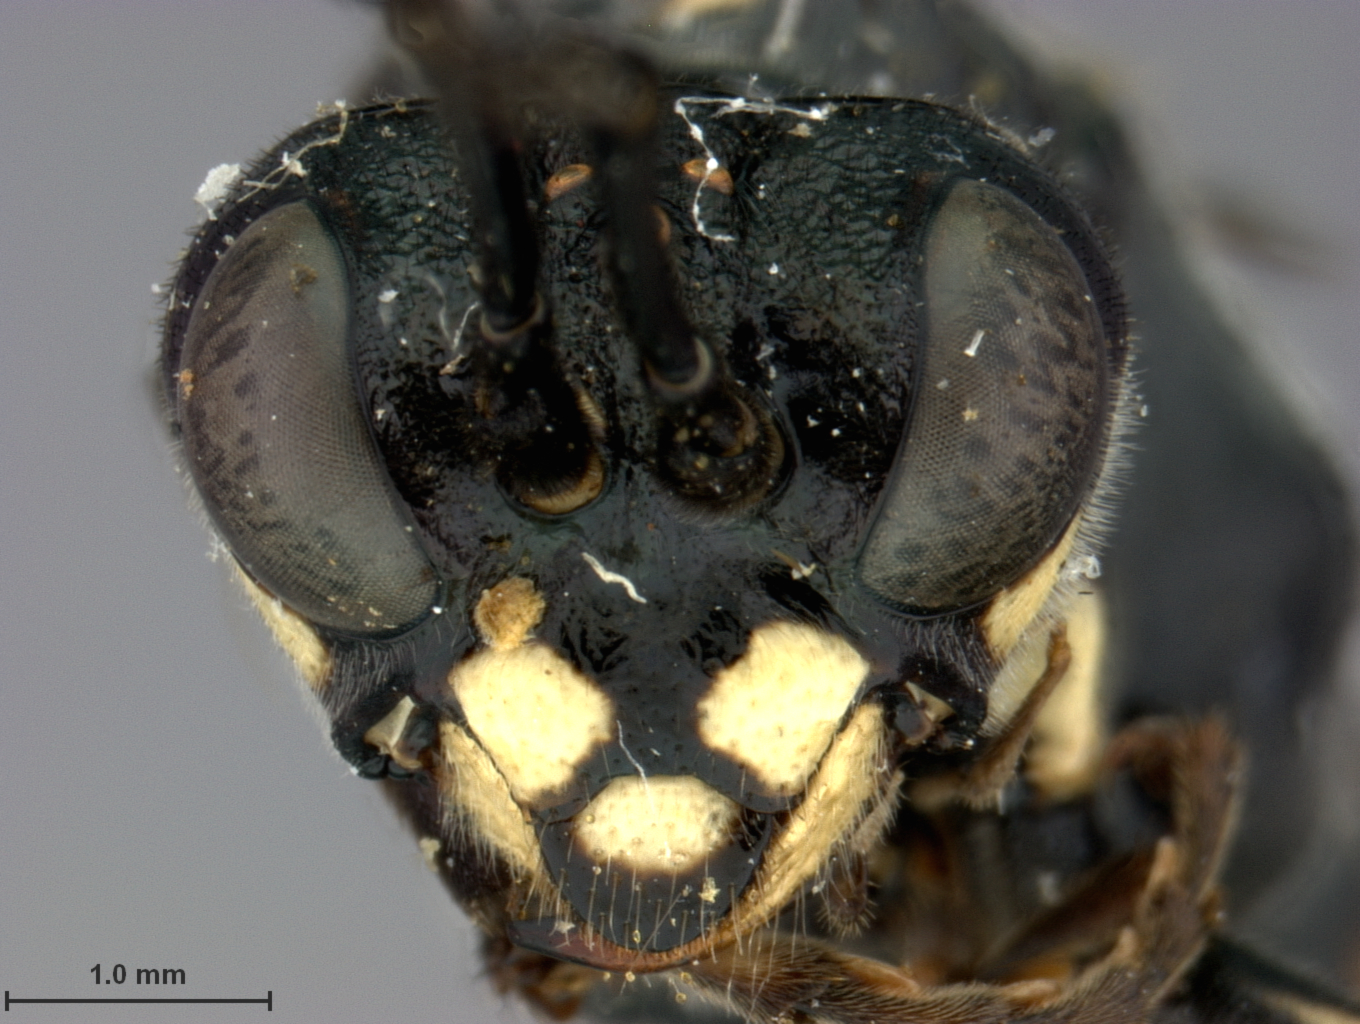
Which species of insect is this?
Tenthredo soritor
